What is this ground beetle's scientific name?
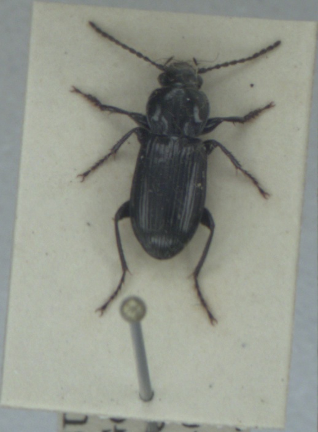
Pterostichus nigrita
